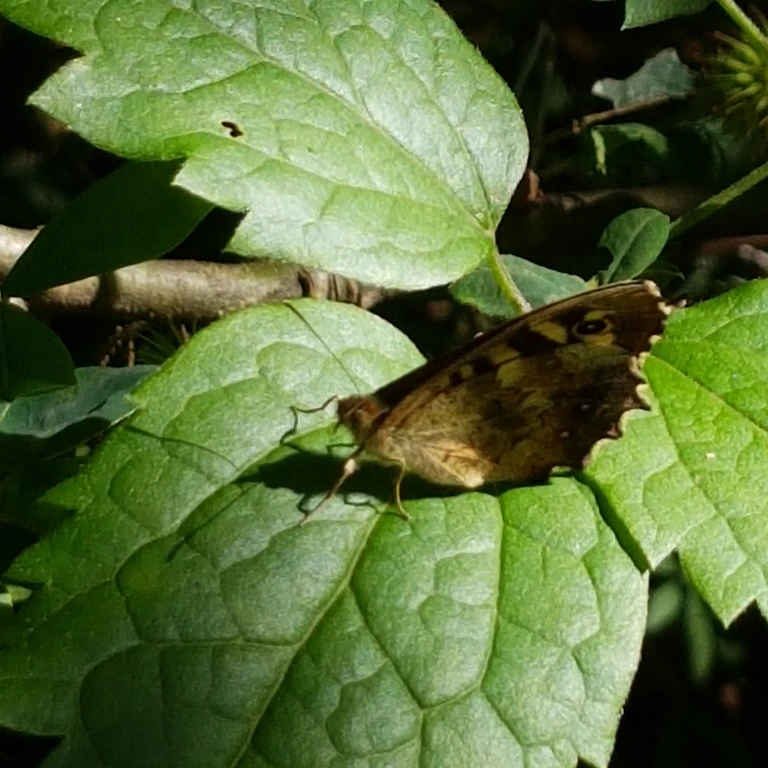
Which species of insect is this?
Pararge aegeria
